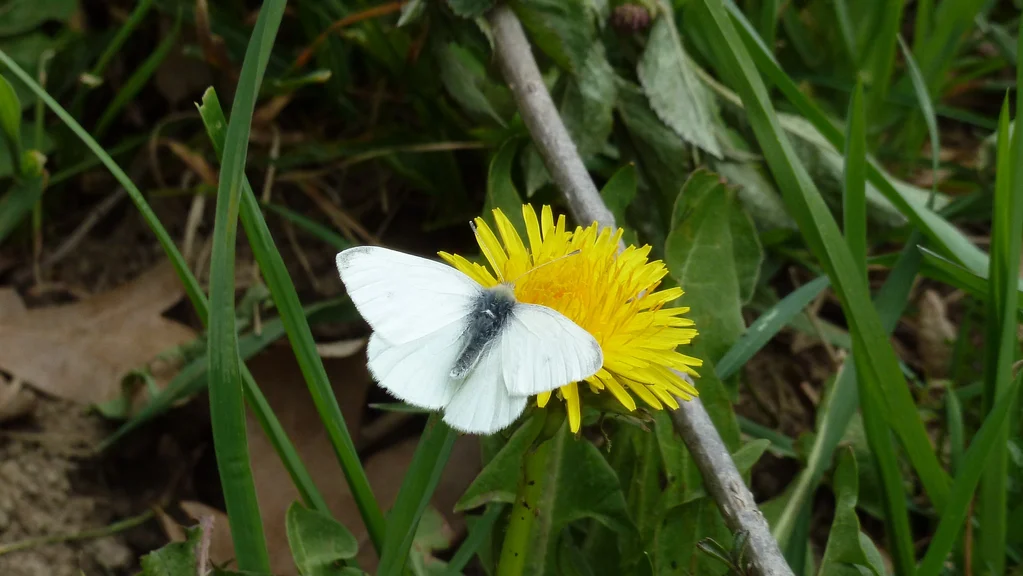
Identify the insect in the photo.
Pieris rapae
